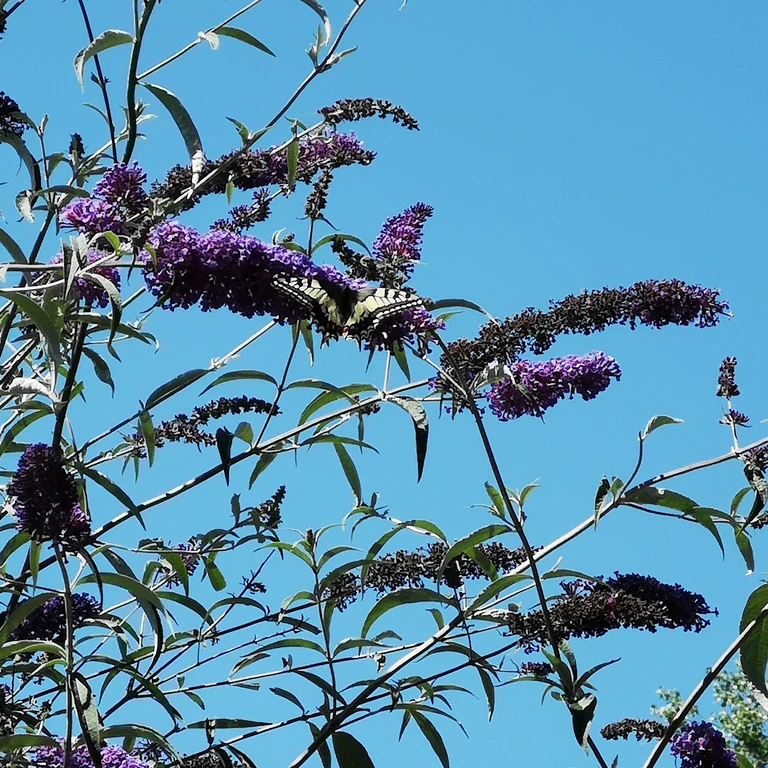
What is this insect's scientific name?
Papilio machaon
